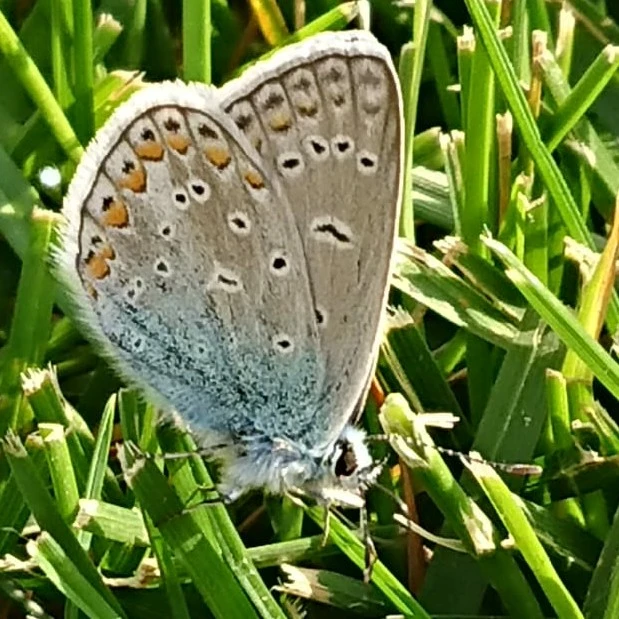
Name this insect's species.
Polyommatus icarus
